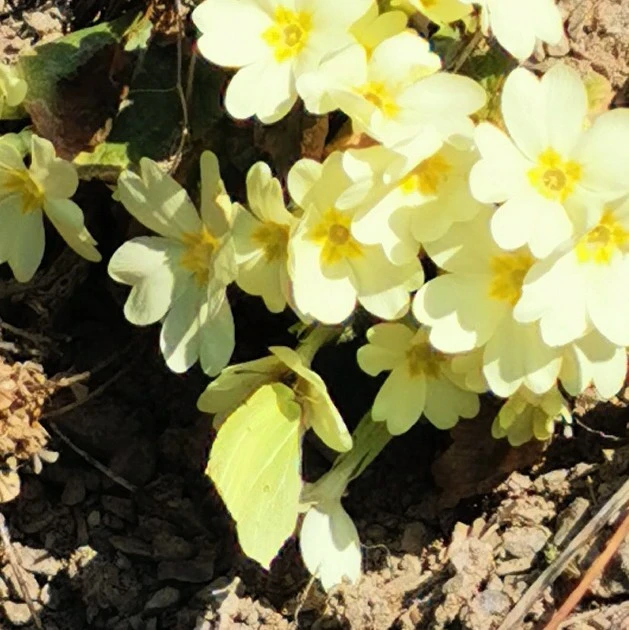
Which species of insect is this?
Gonepteryx rhamni
